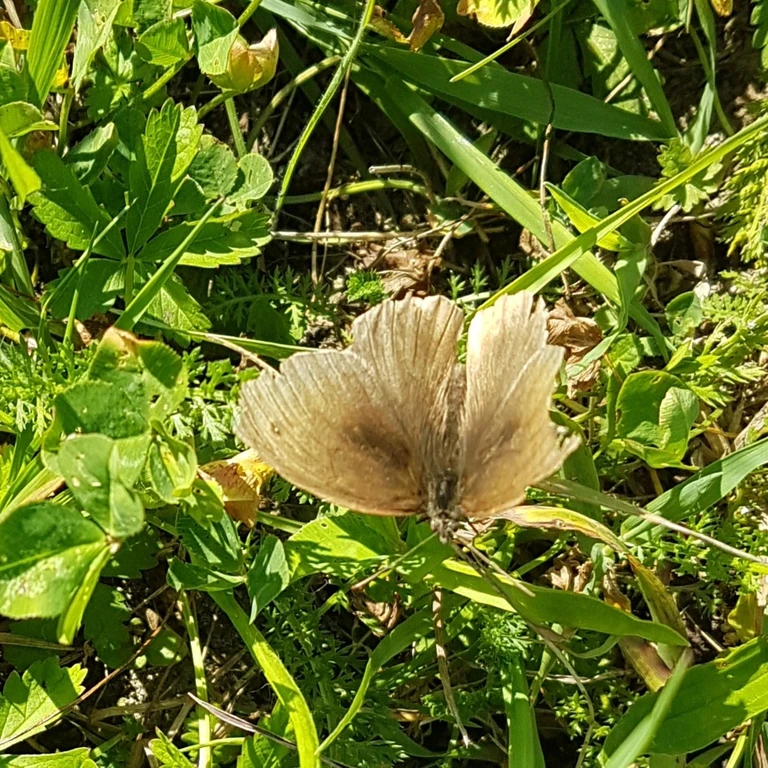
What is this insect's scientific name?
Maniola jurtina
